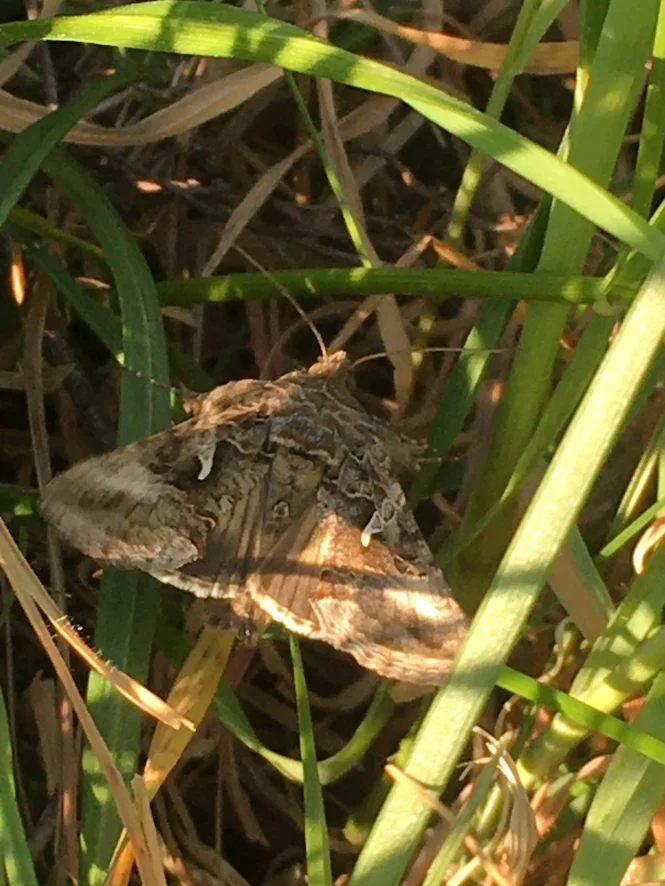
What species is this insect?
Autographa gamma
